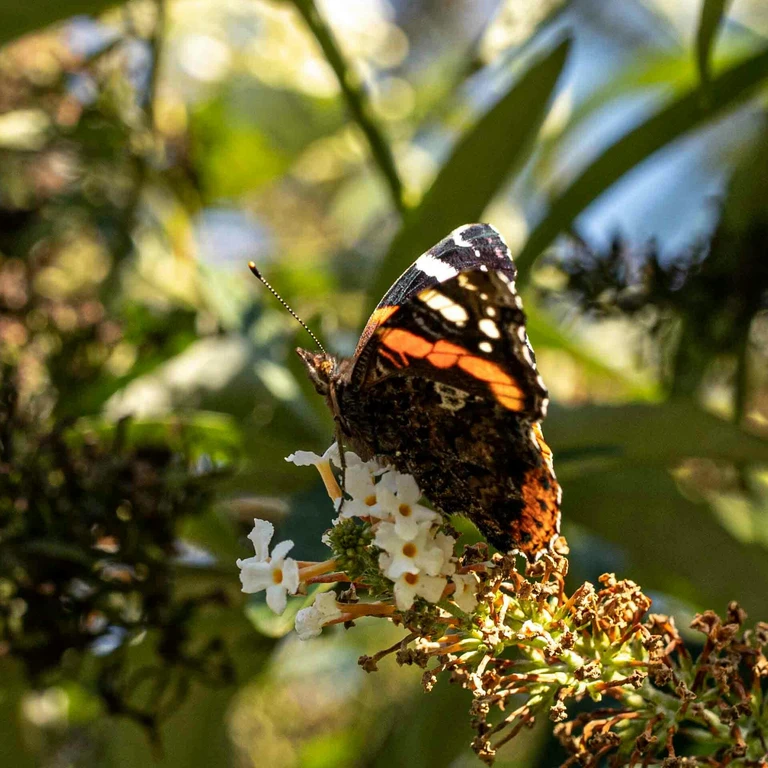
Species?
Vanessa atalanta
